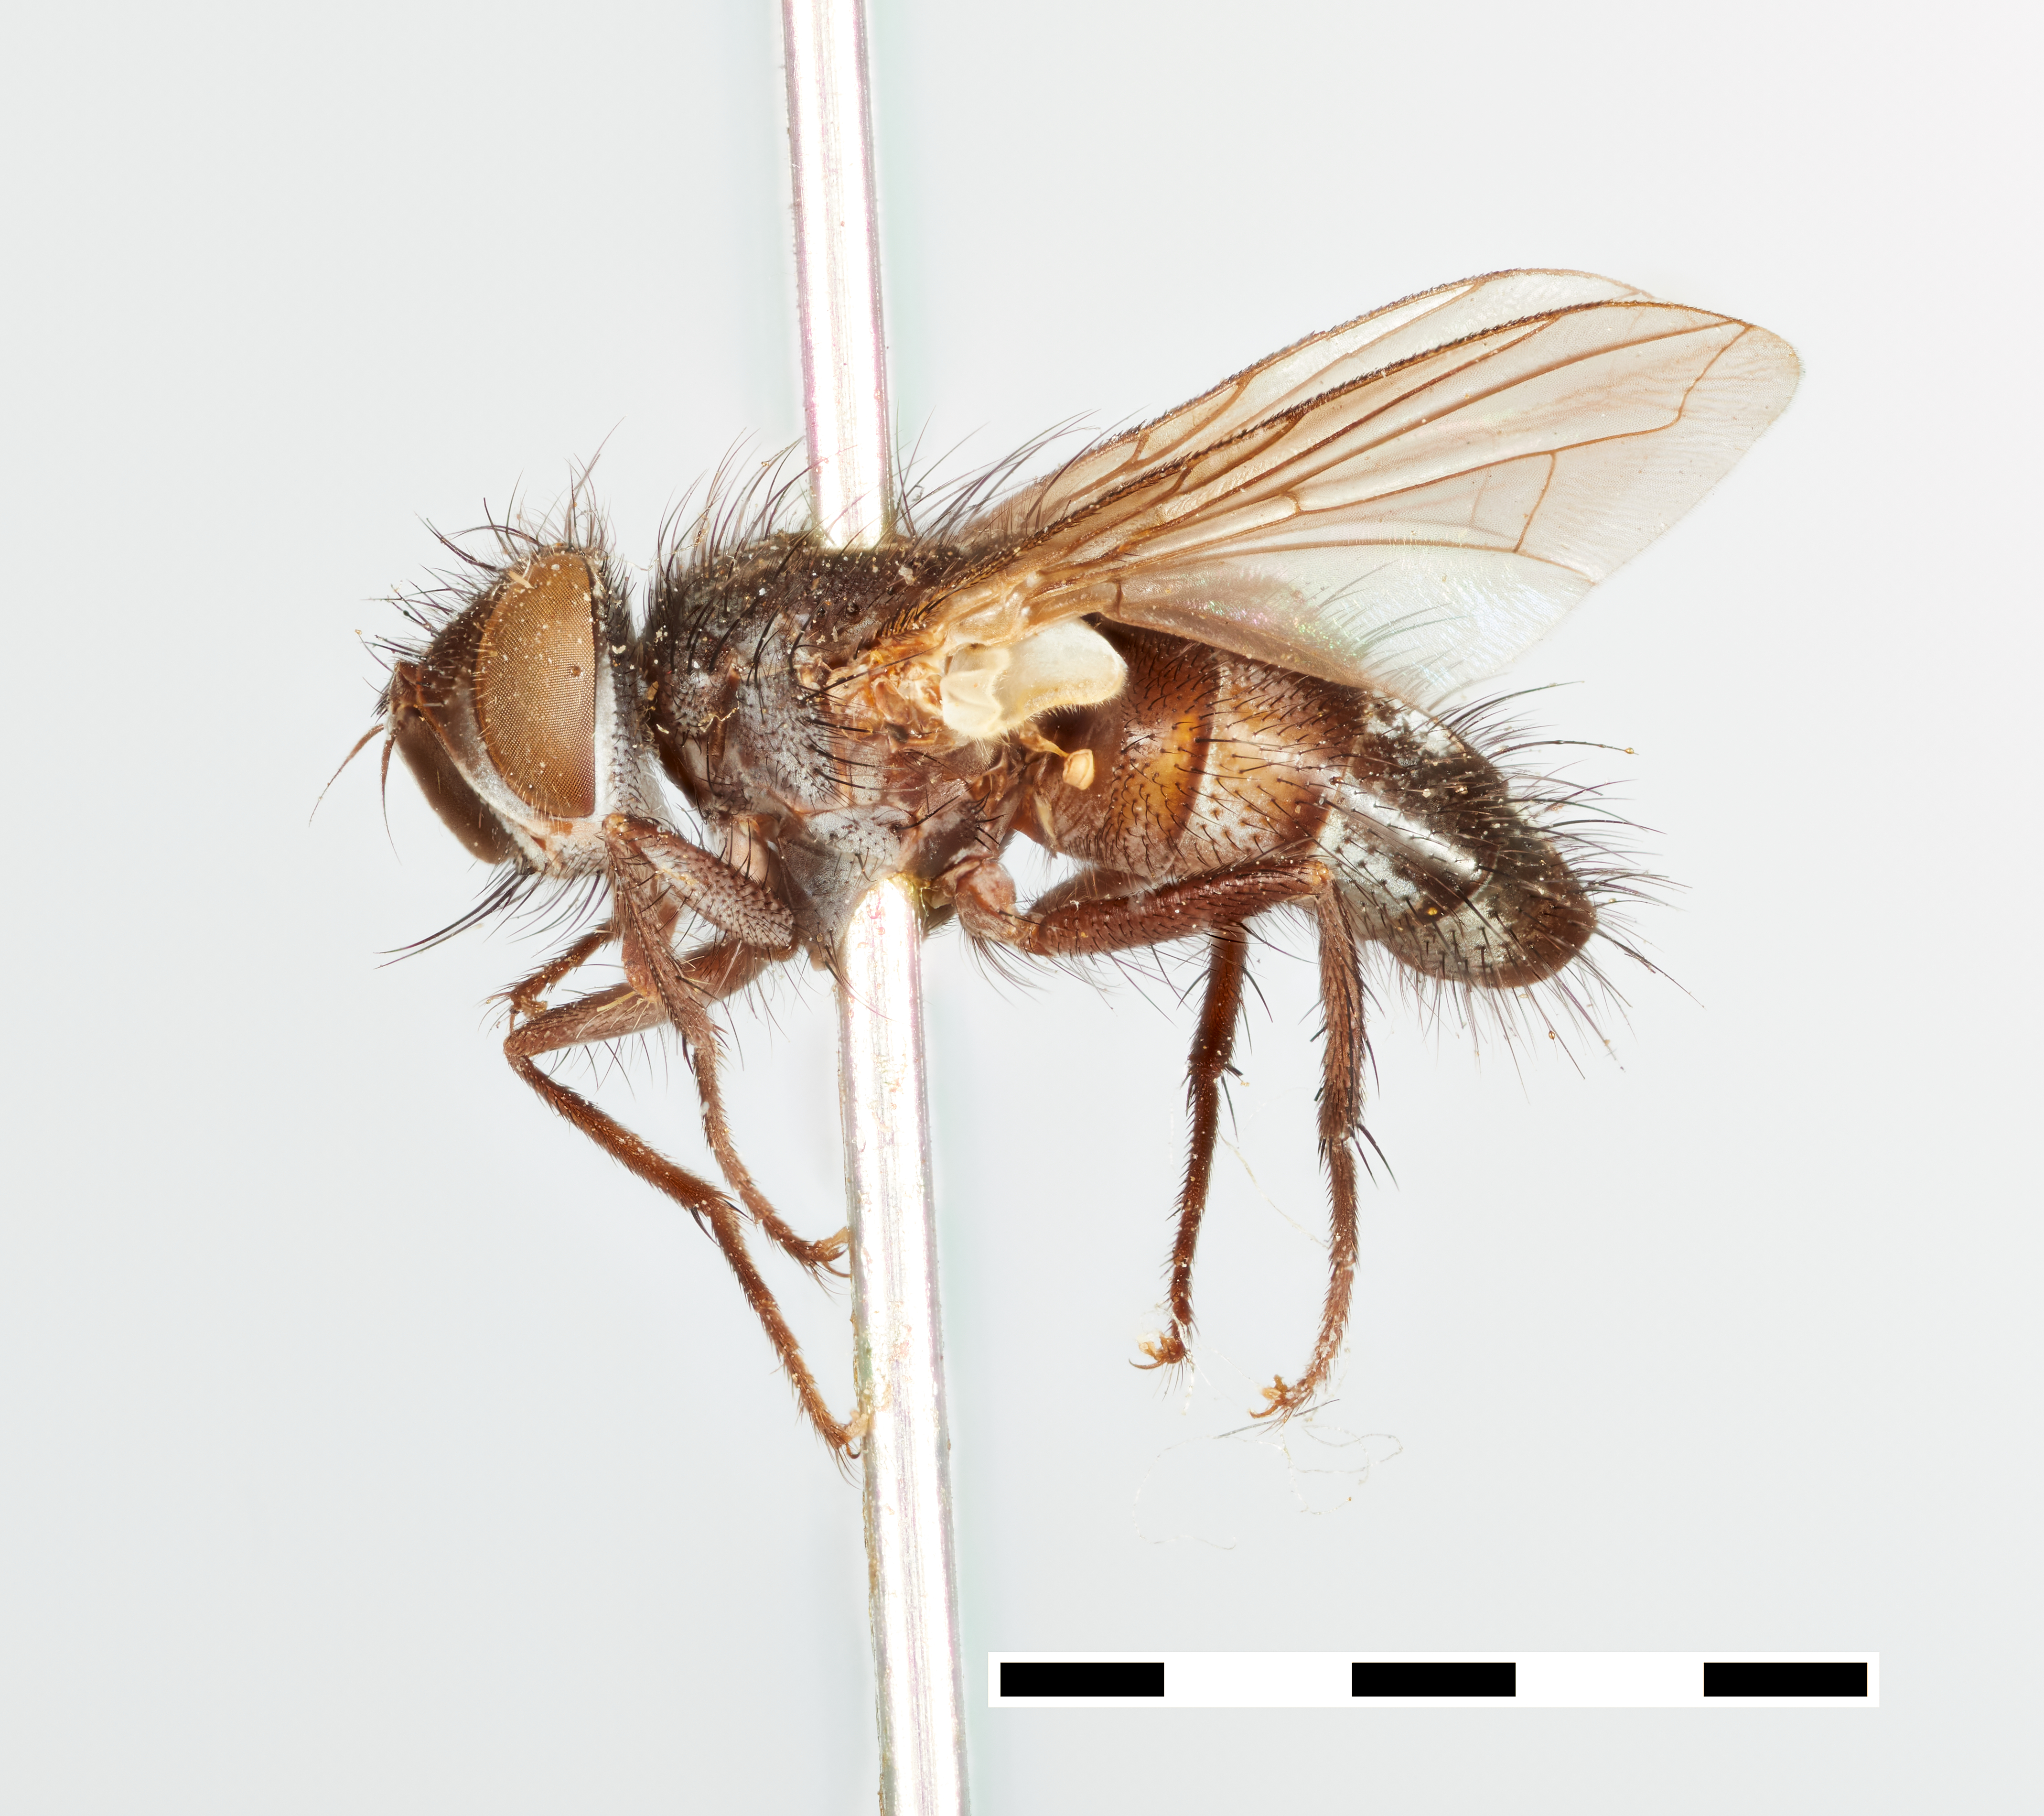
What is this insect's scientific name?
Exorista fronto
